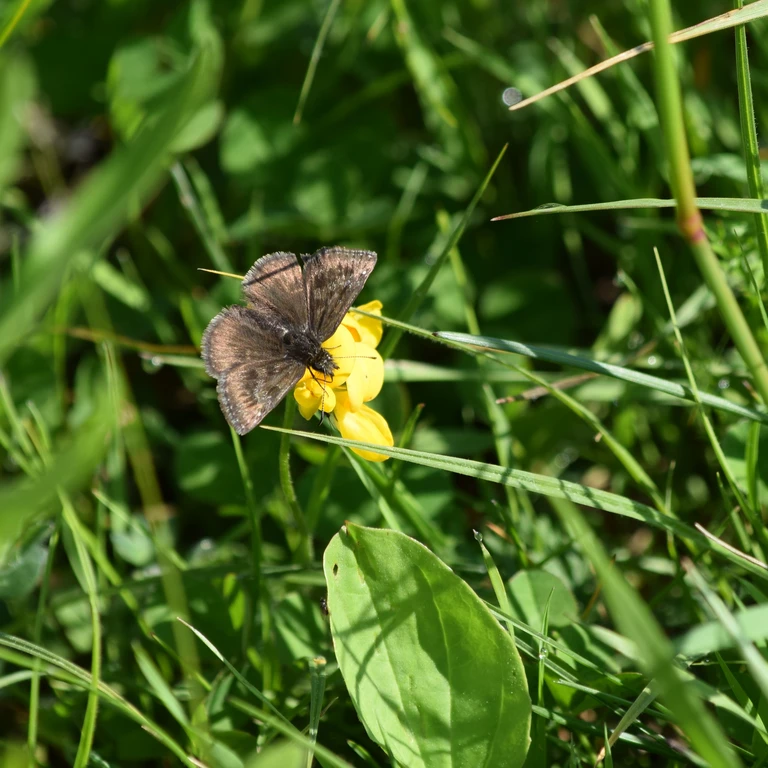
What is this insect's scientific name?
Erynnis tages
